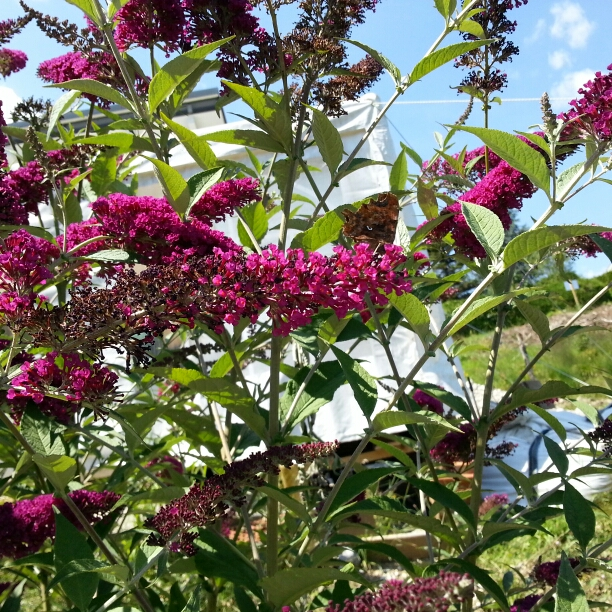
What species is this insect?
Polygonia c-album
